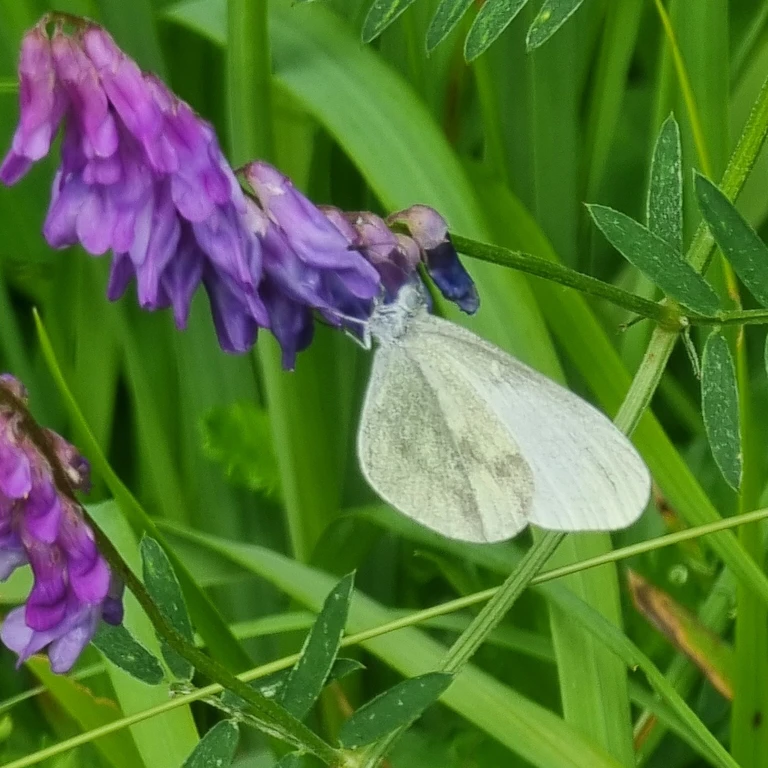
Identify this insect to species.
Leptidea sinapis/juvernica
